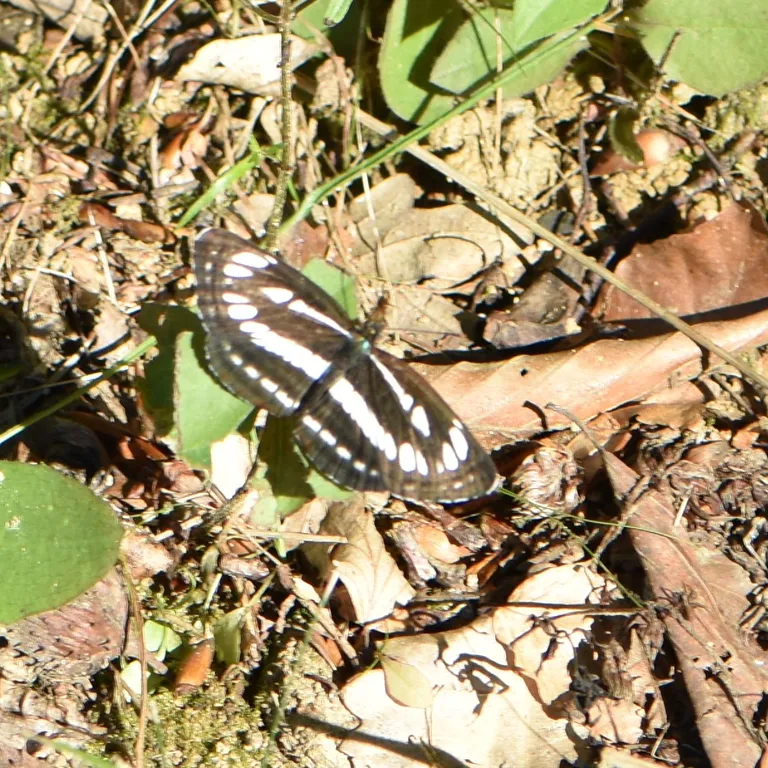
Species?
Neptis sappho
